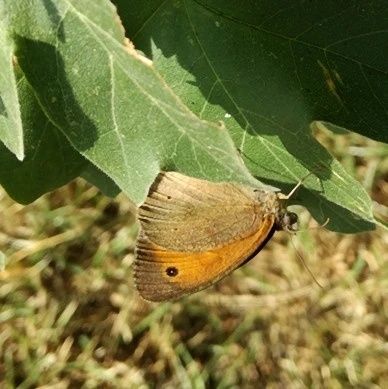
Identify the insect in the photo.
Maniola jurtina
